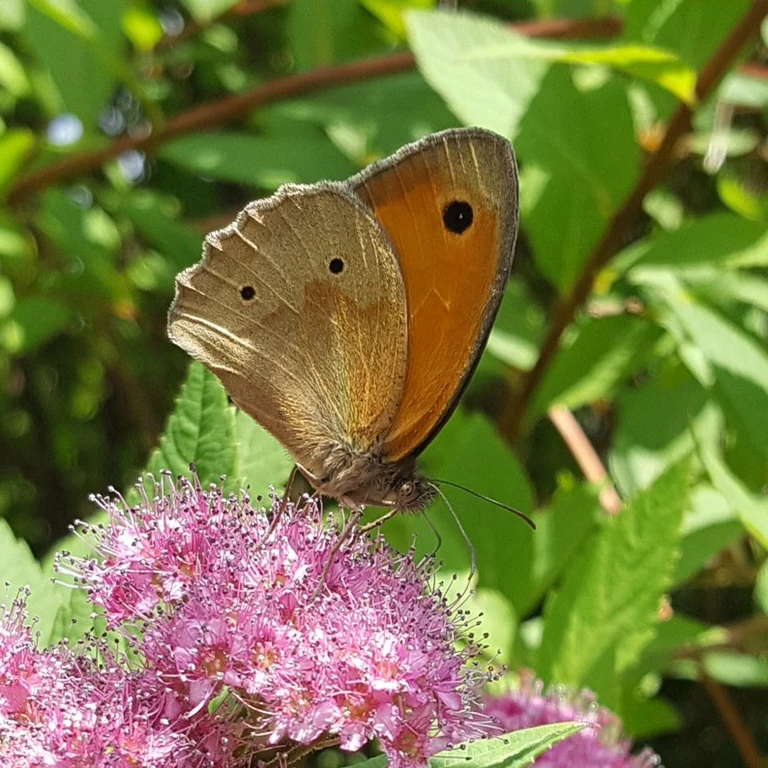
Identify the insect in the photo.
Maniola jurtina
